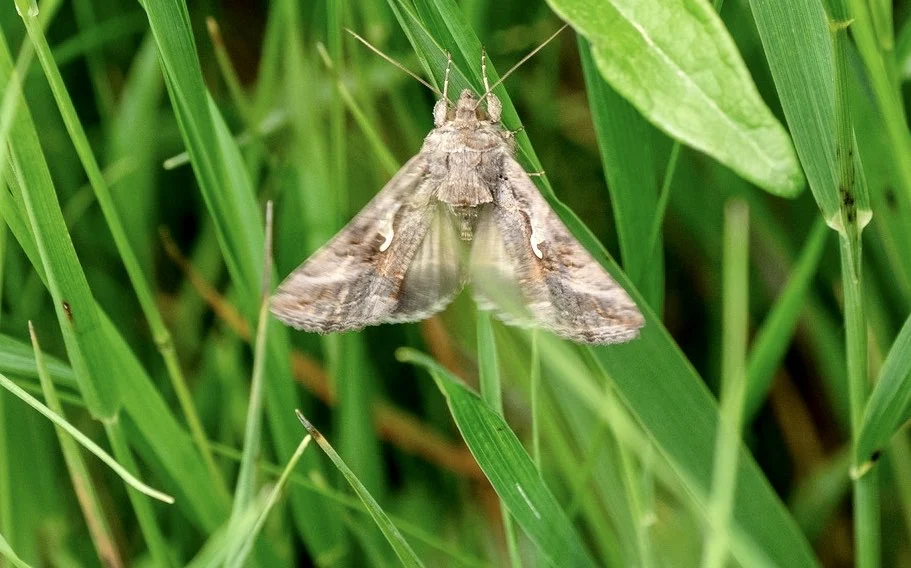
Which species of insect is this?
Autographa gamma
